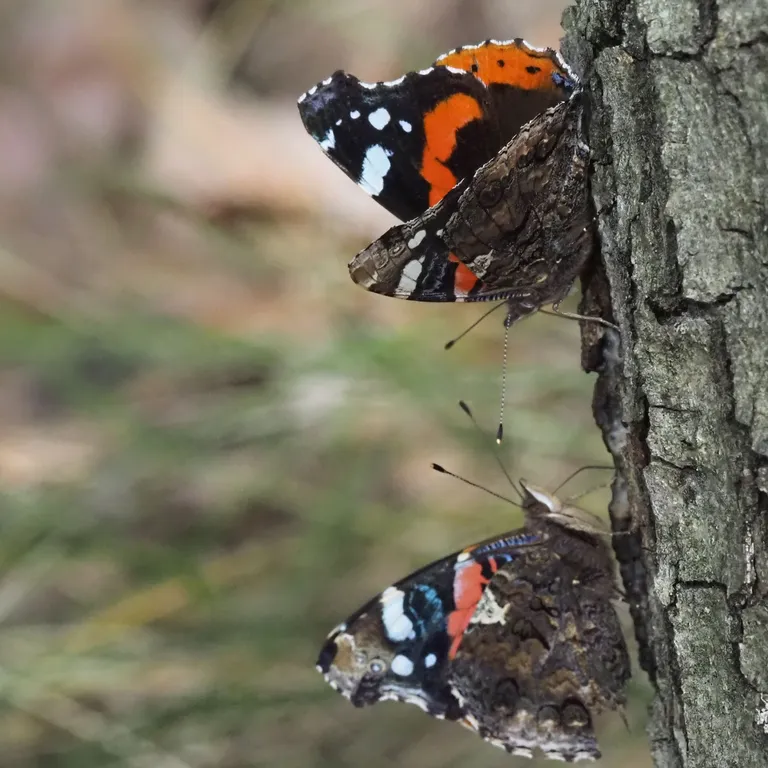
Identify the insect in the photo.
Vanessa atalanta
